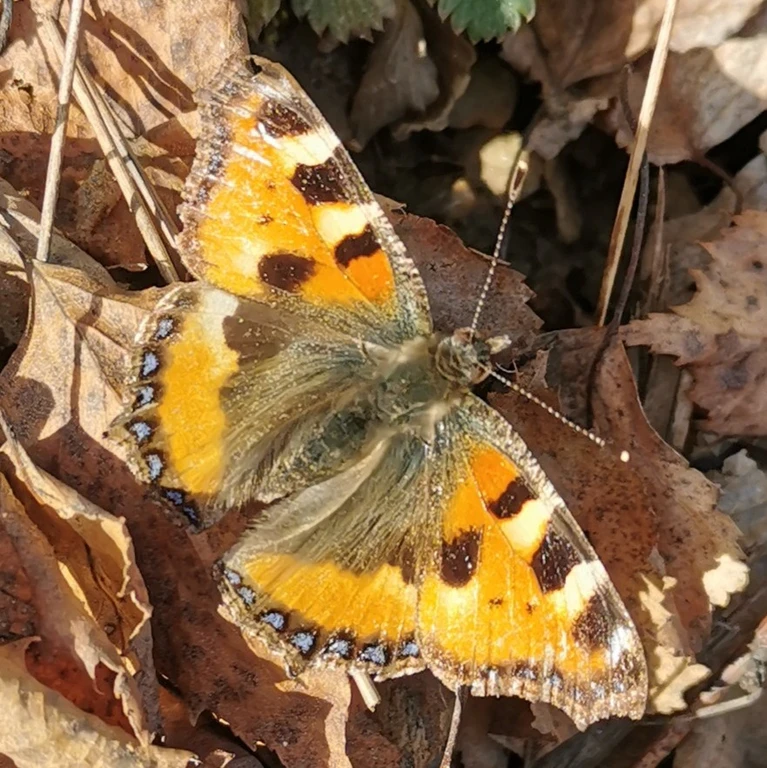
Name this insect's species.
Aglais urticae
